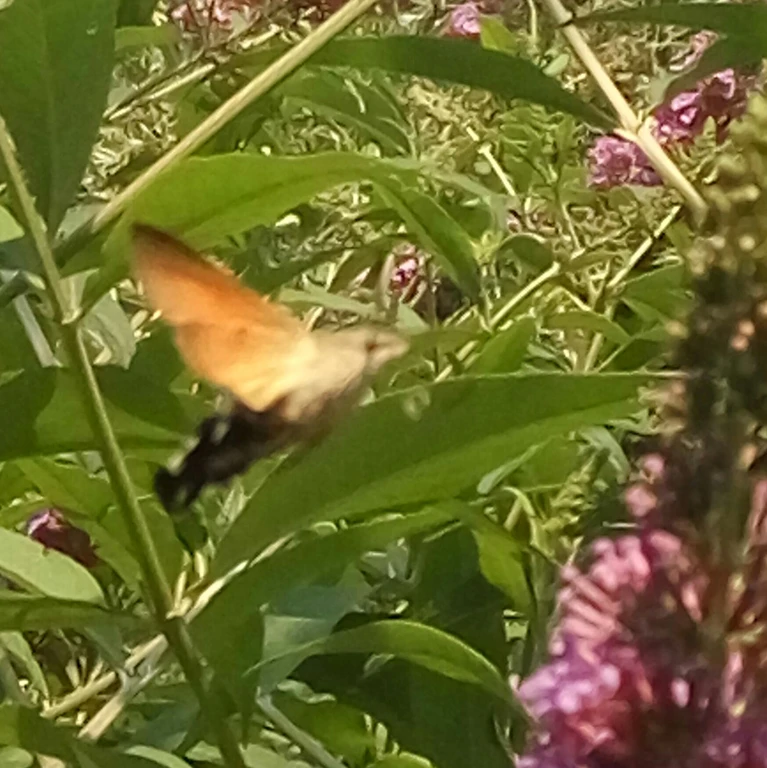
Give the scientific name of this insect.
Macroglossum stellatarum
